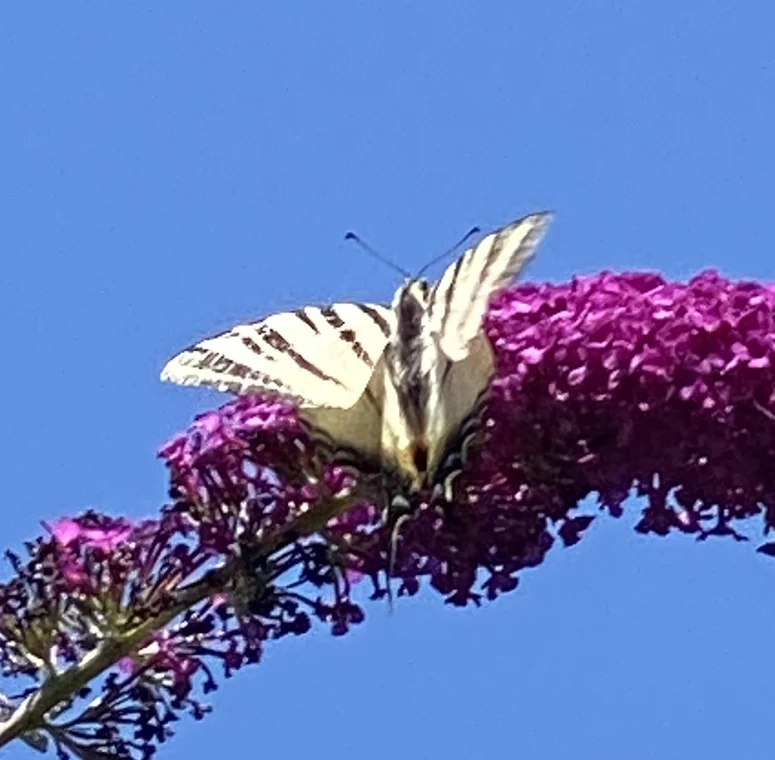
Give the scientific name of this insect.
Iphiclides podalirius
